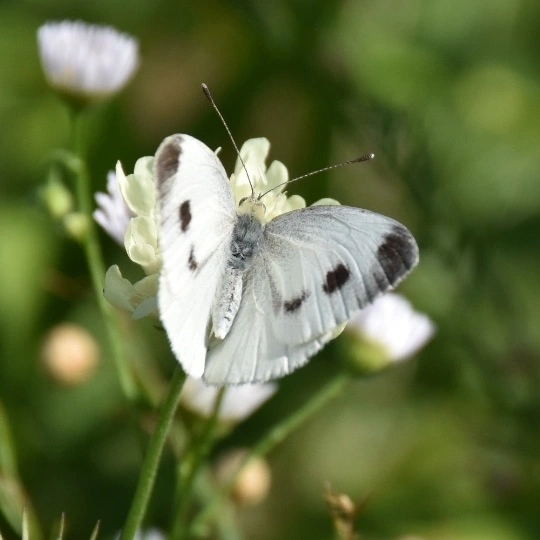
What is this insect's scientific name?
Pieris mannii
